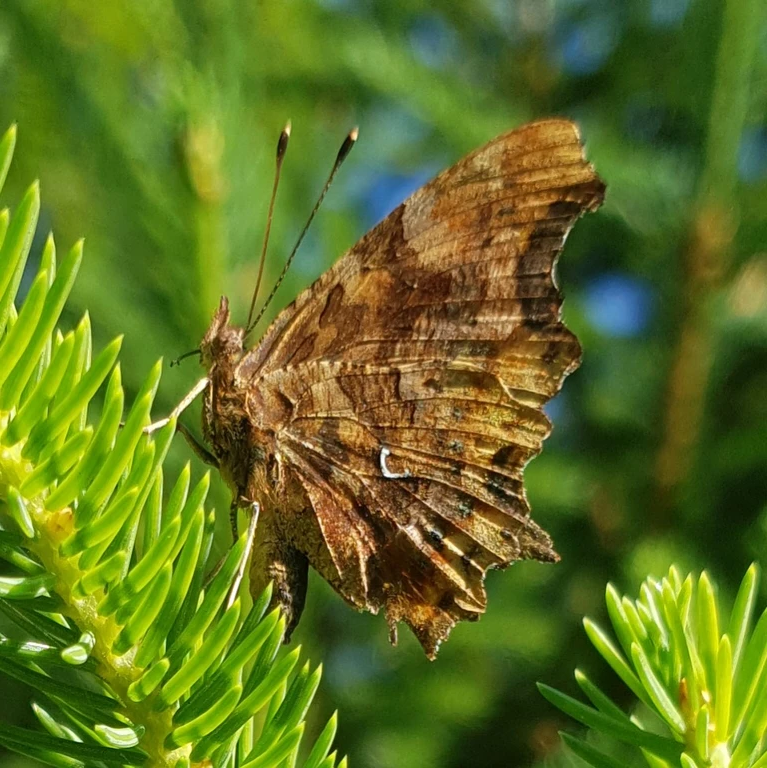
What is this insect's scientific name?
Polygonia c-album
